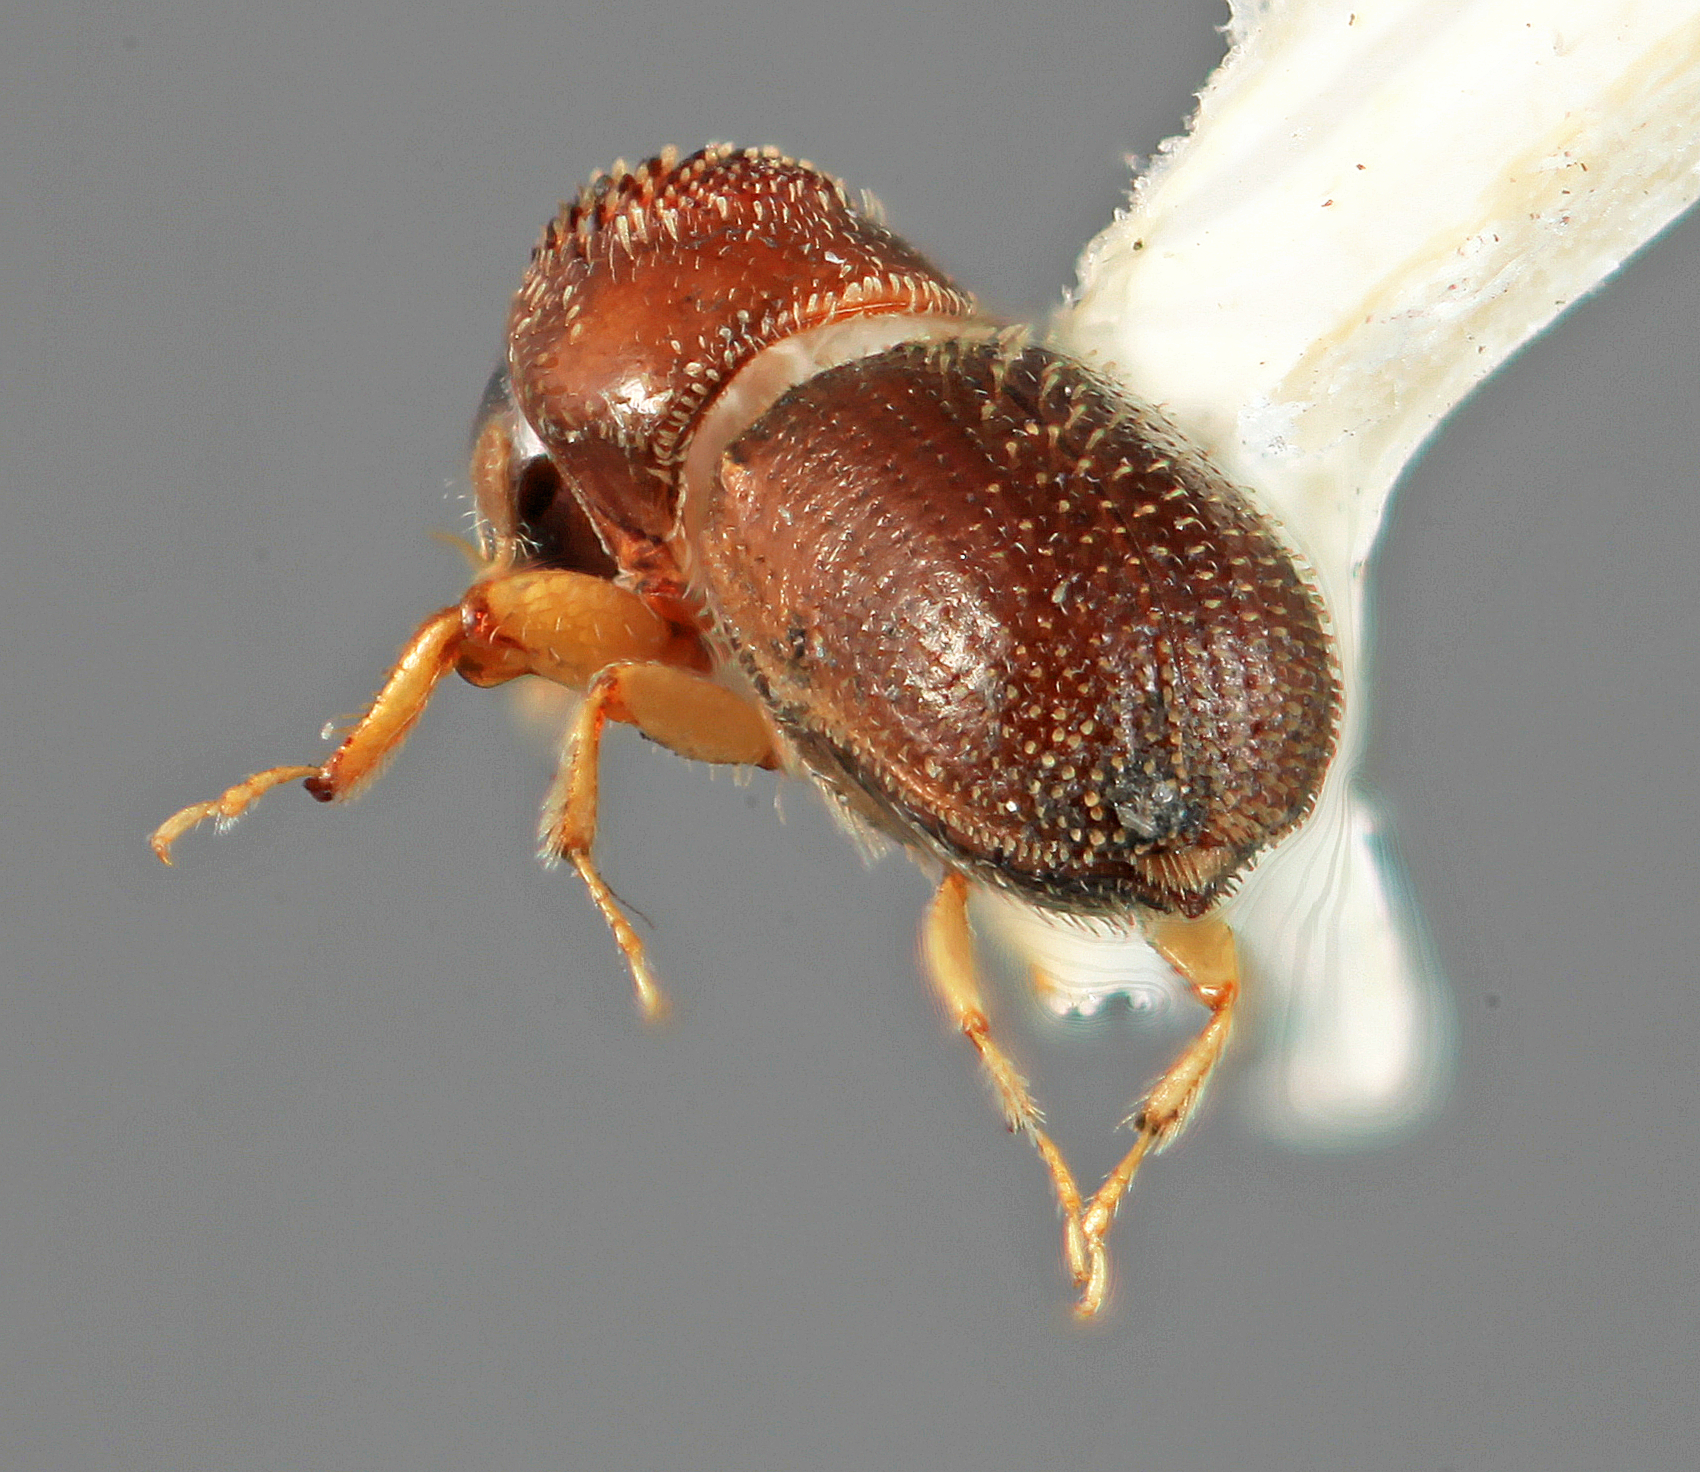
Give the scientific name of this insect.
Cryptulocleptus excavatus
